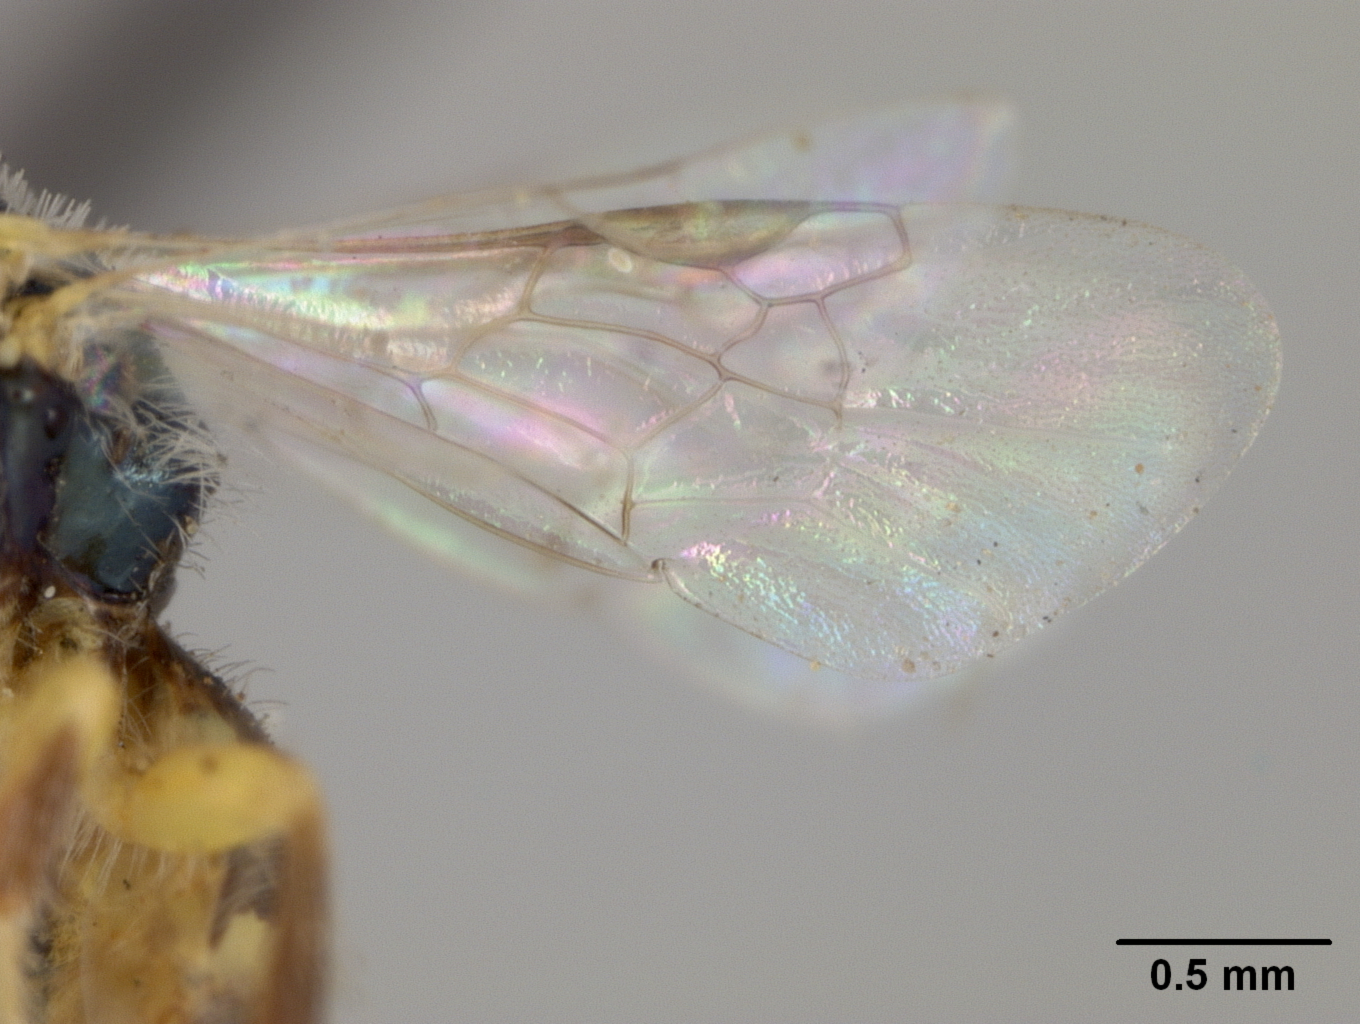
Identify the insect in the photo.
Perdita isocomae
